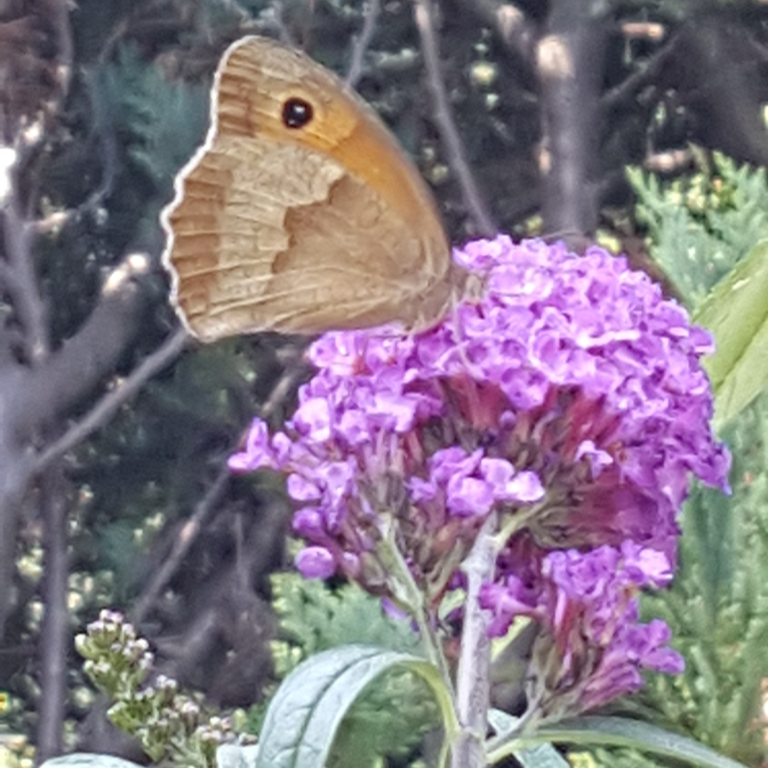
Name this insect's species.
Maniola jurtina
